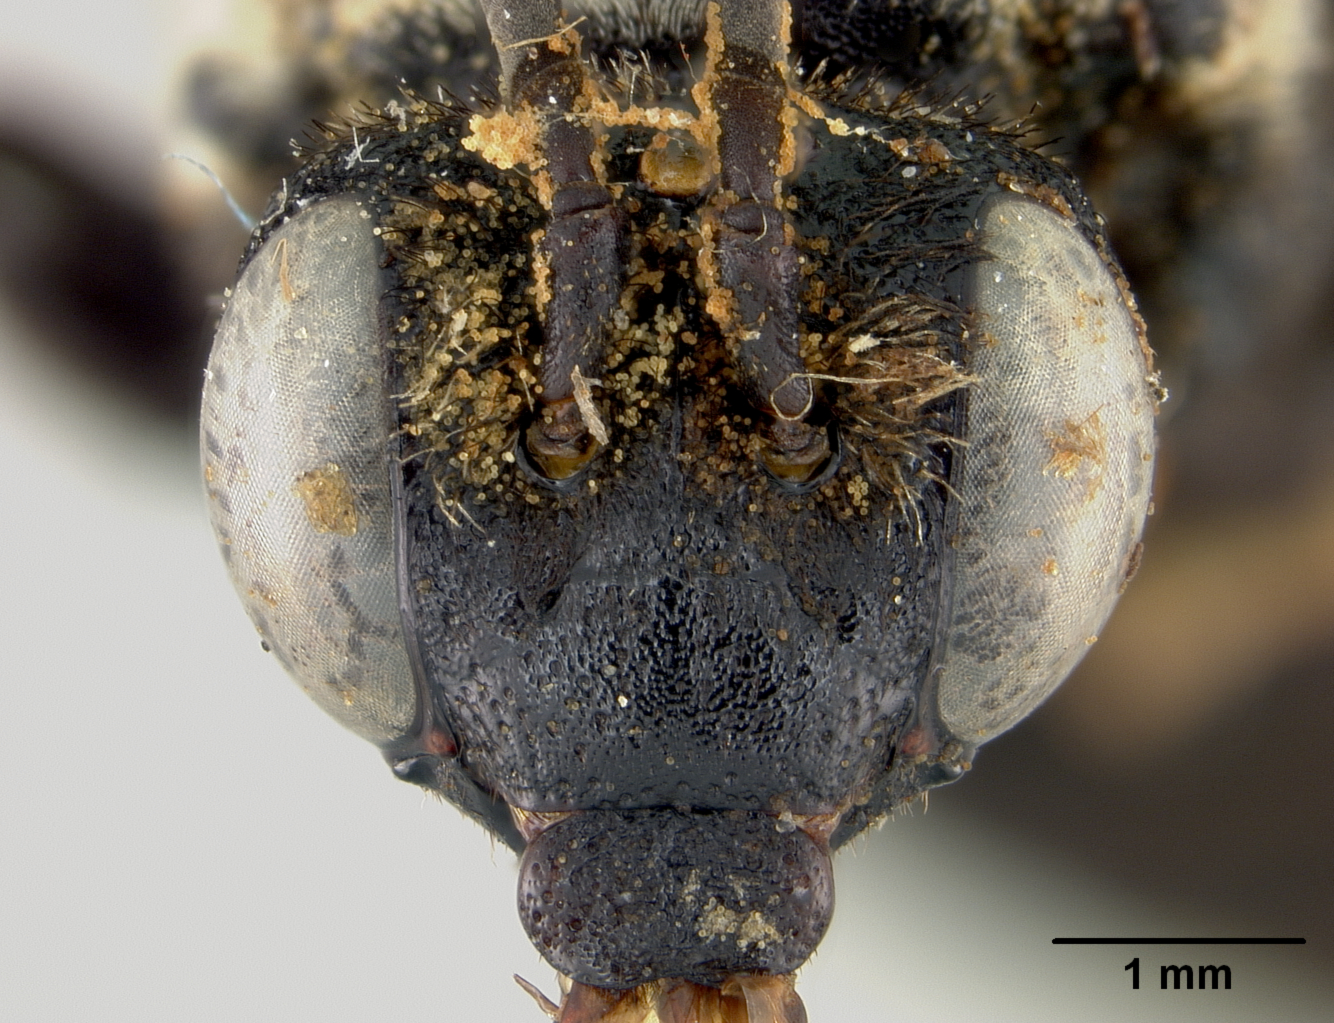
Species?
Epeolus dakotensis
